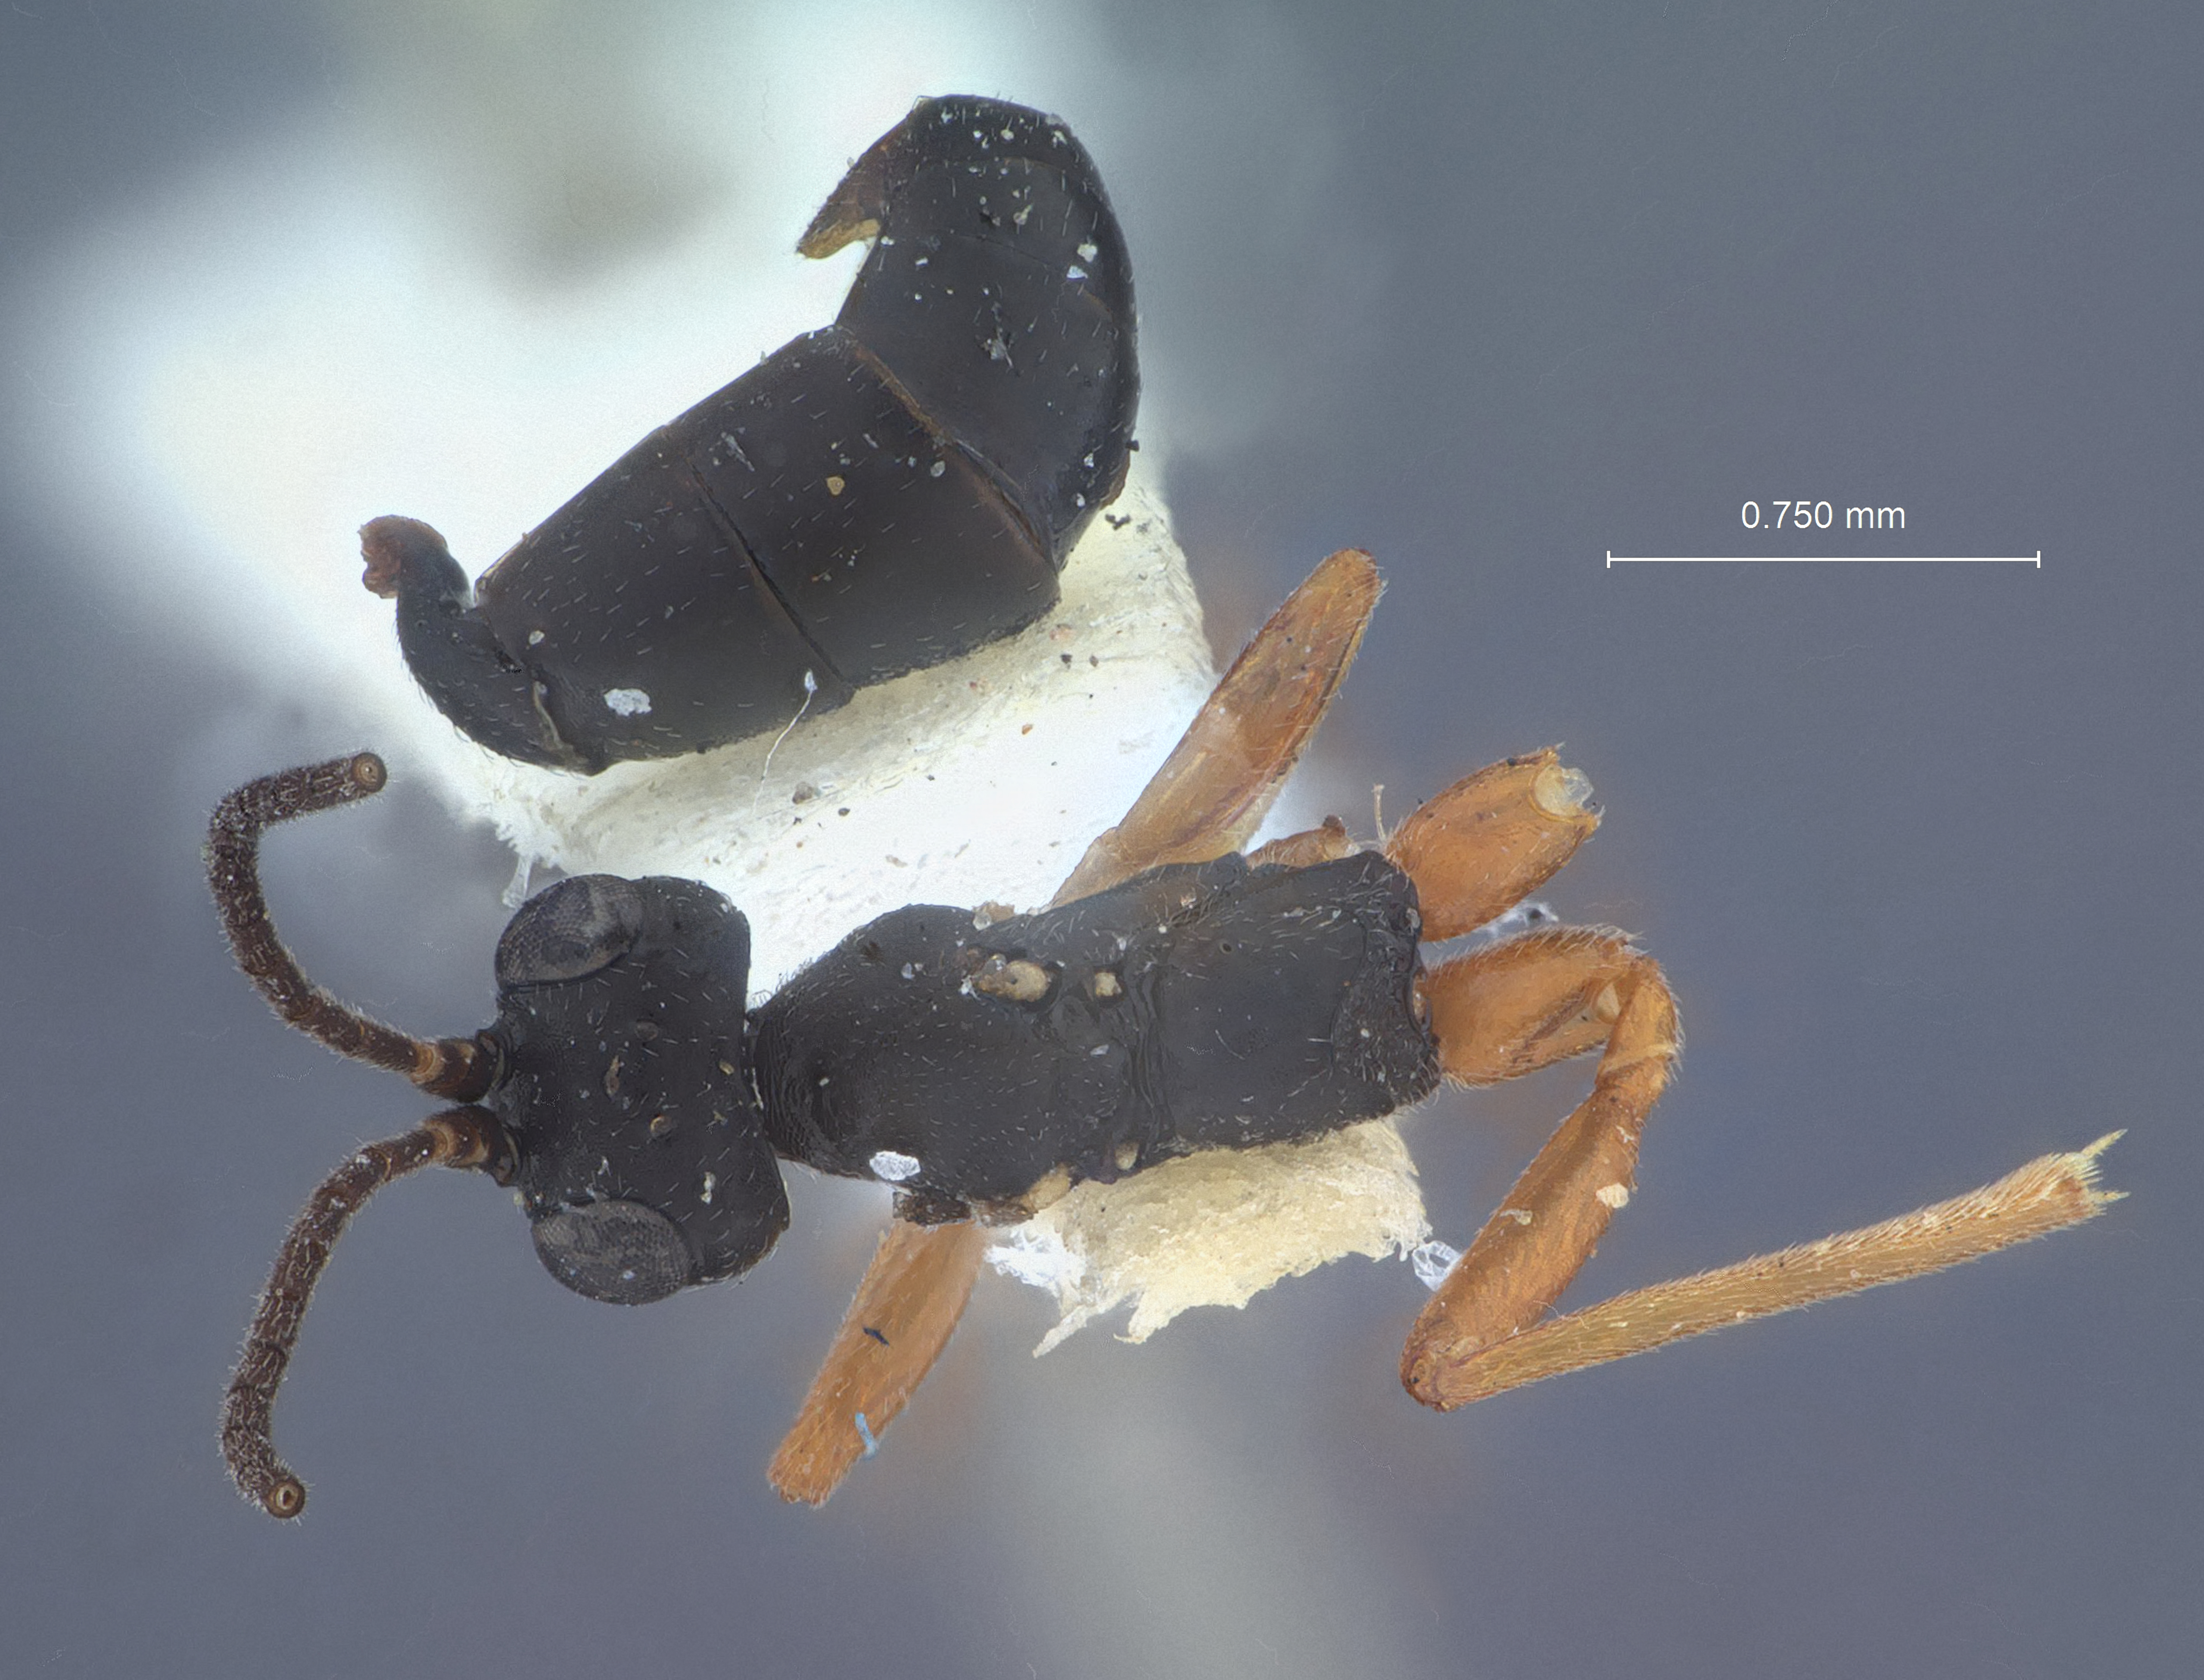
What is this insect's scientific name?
Pezomachus auripes
